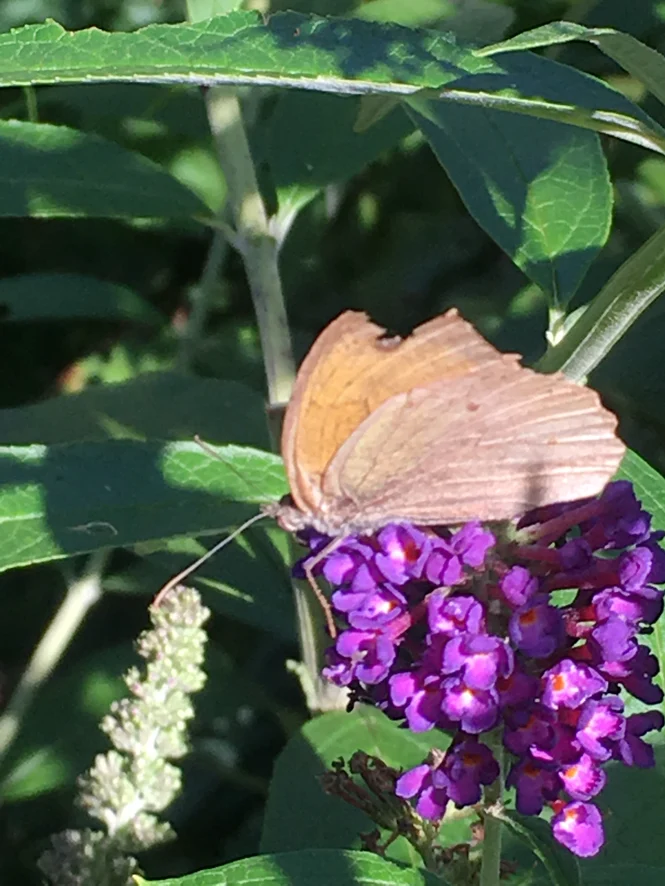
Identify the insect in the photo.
Maniola jurtina
